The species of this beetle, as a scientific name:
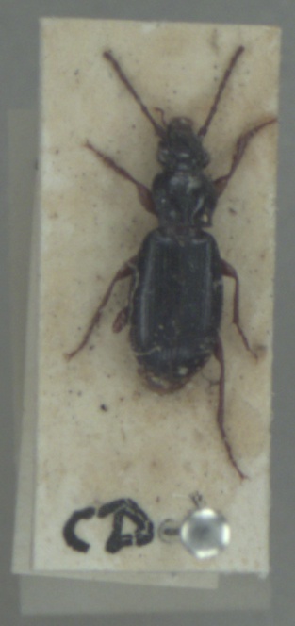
Patrobus atrorufus
